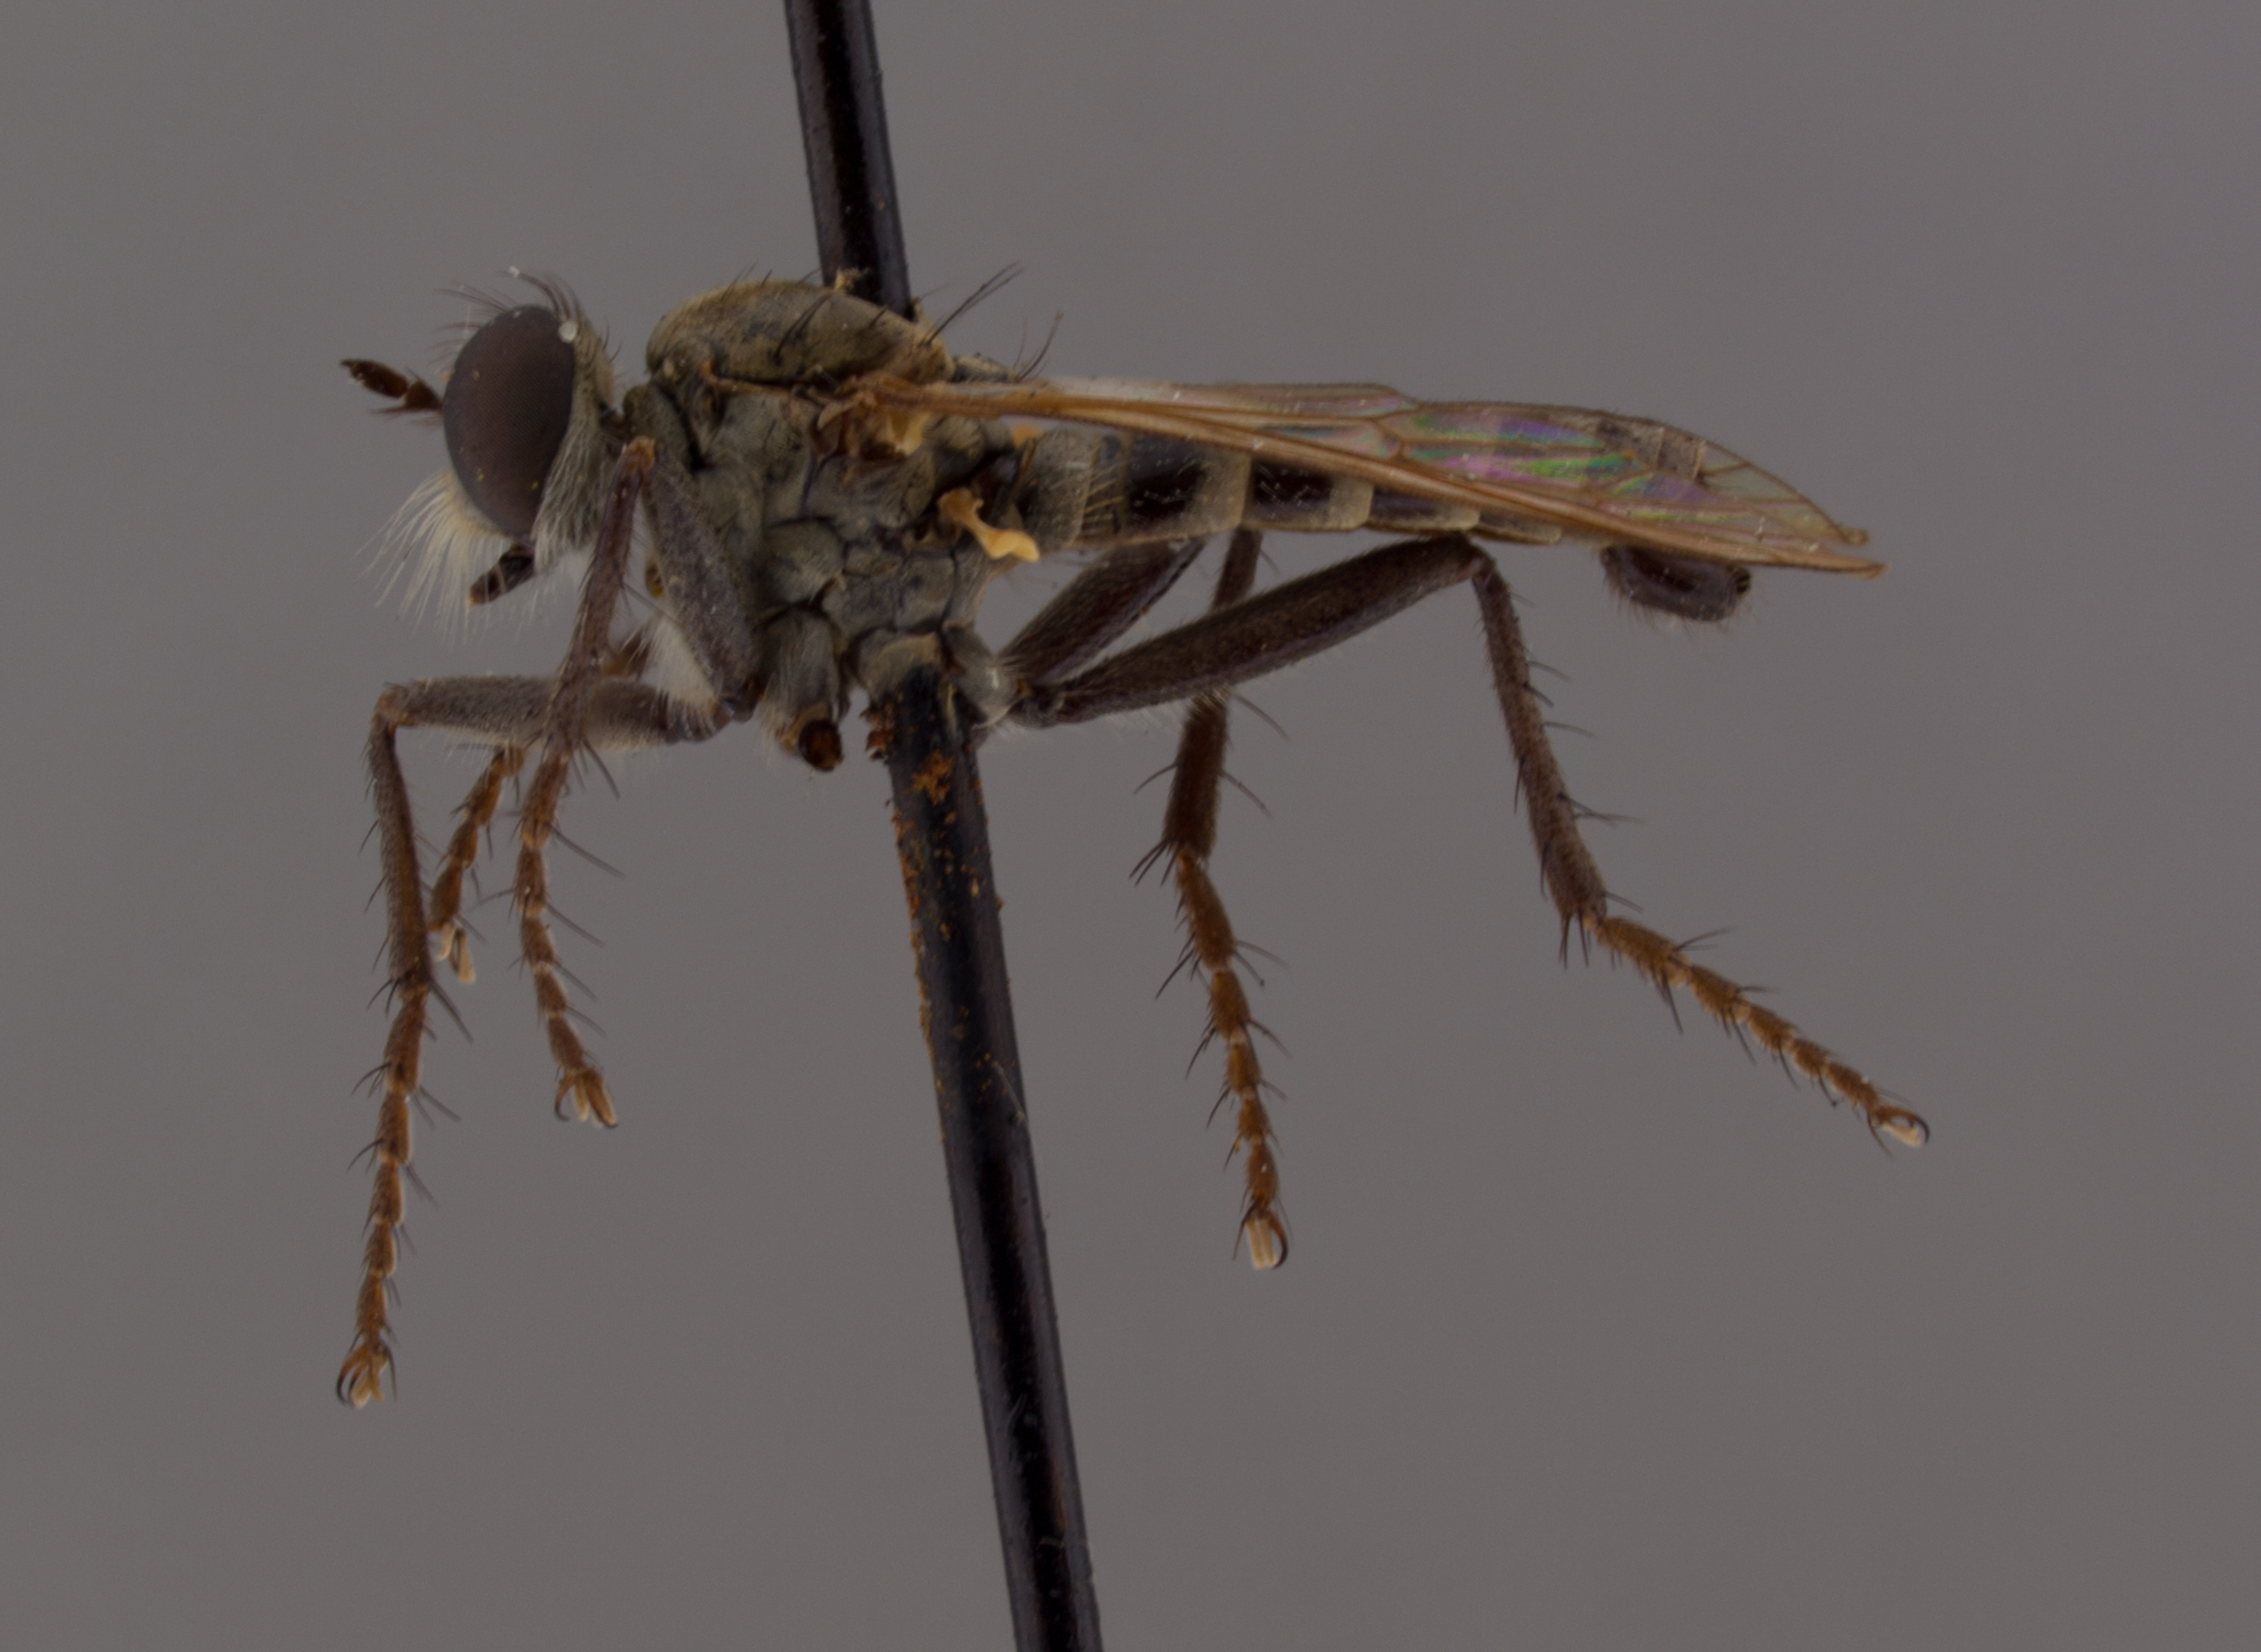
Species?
Lasiopogon delicatulus
